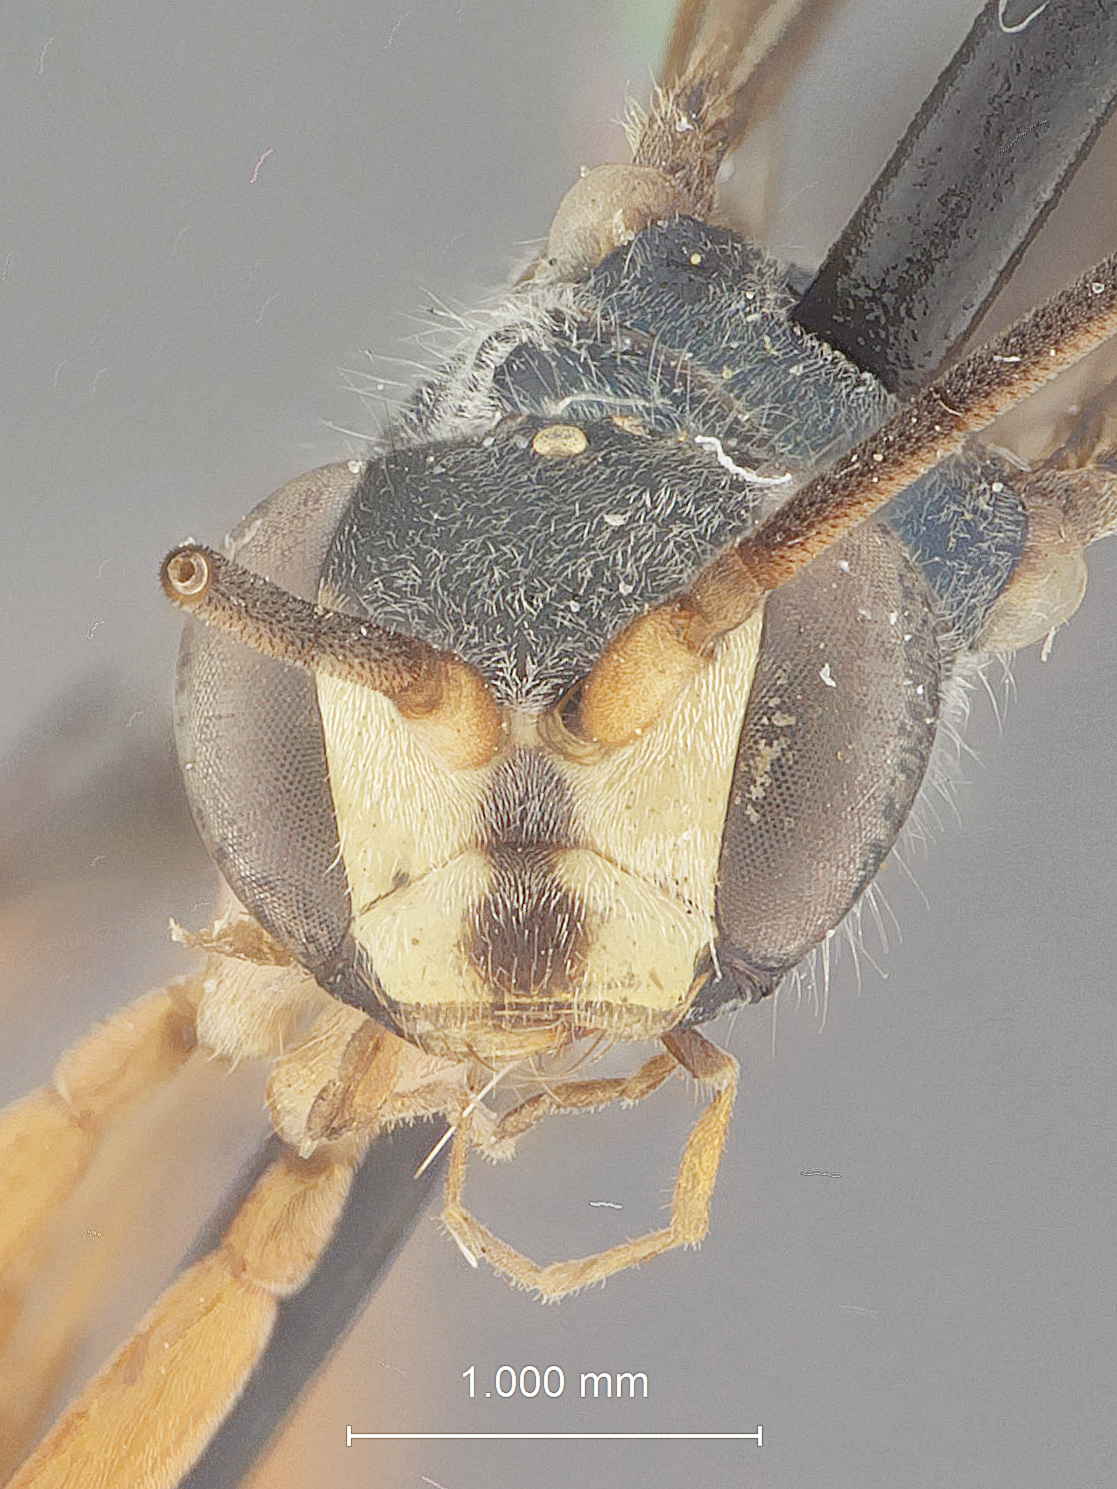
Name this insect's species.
Auplopus atratus
